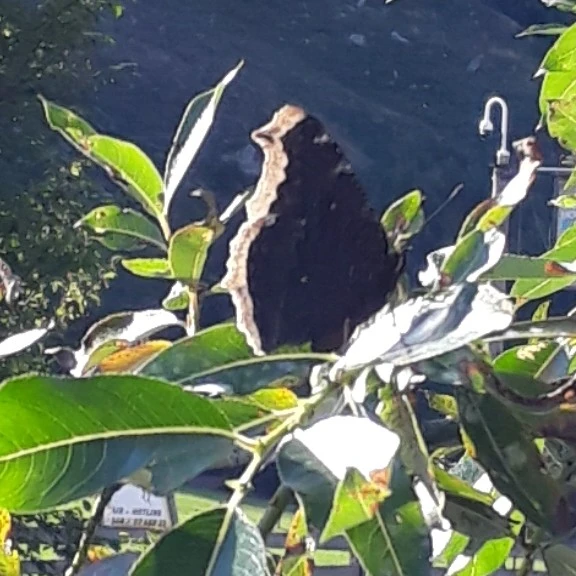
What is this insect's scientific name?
Nymphalis antiopa
